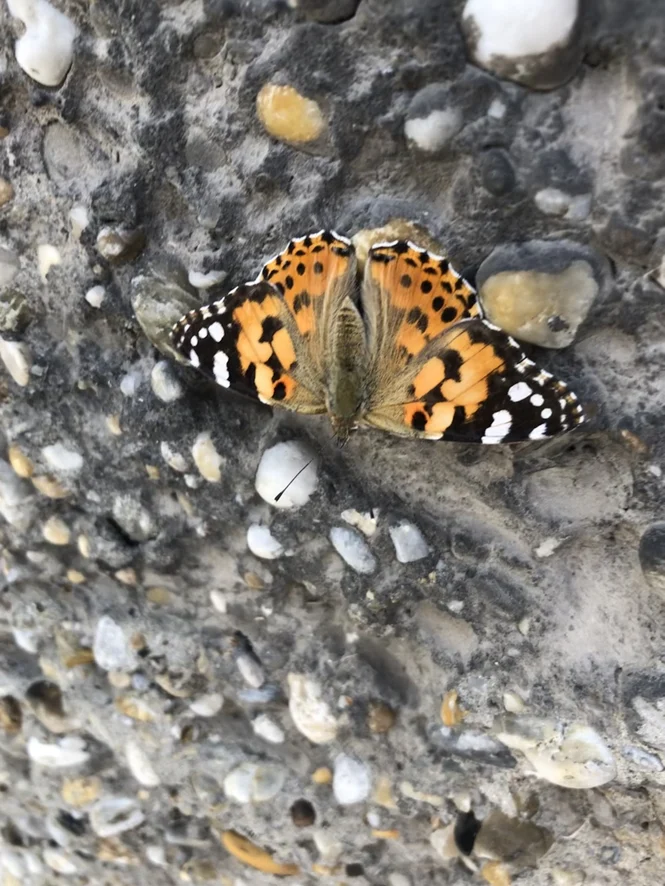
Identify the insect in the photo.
Vanessa cardui
